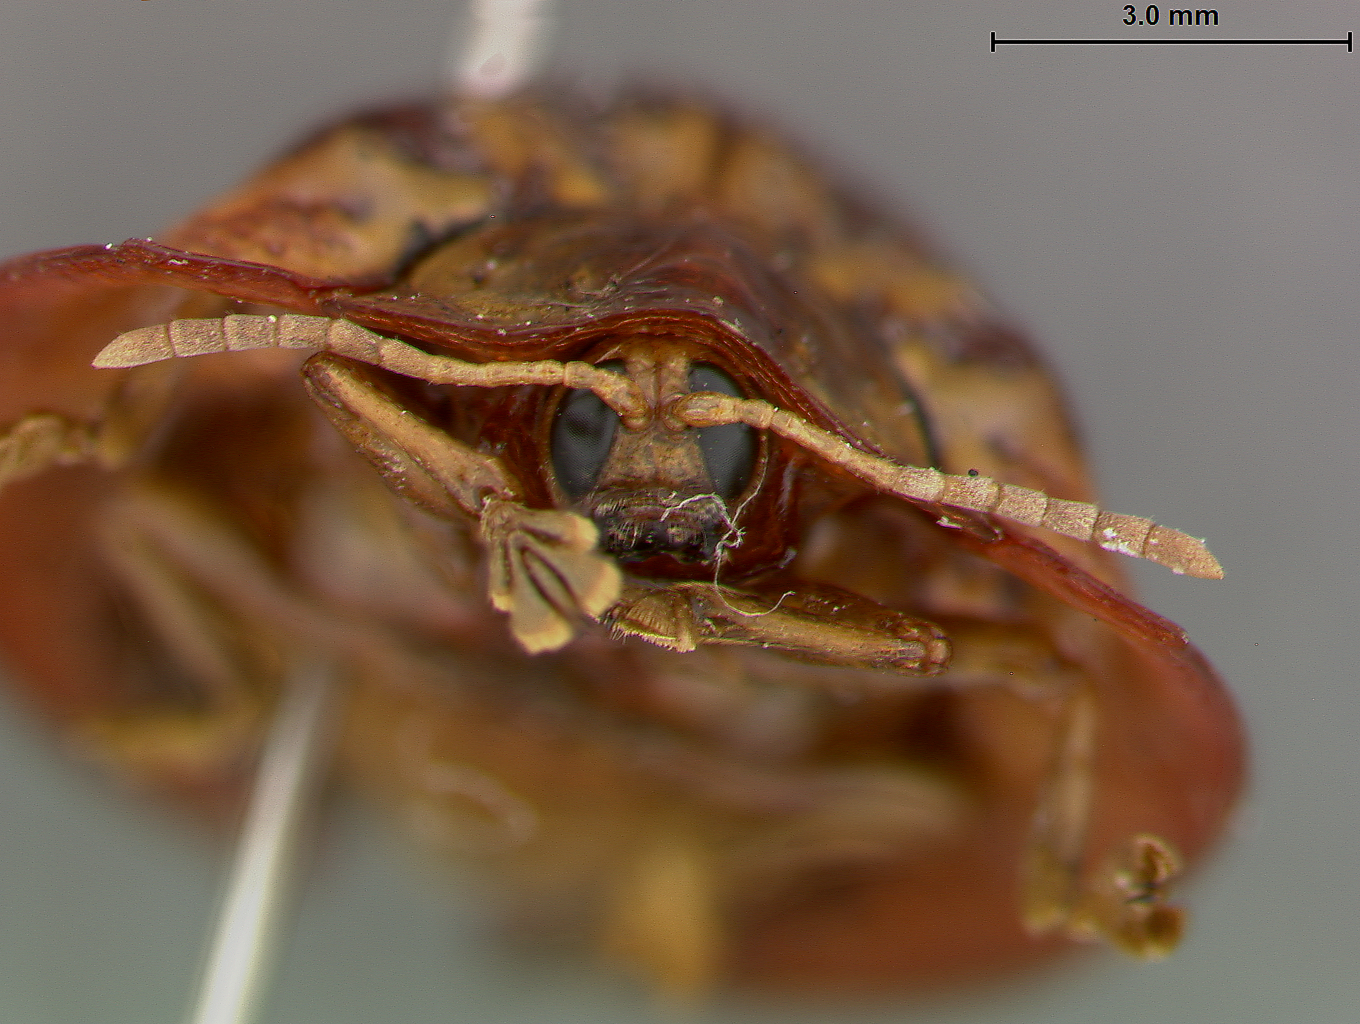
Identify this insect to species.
Psalidonota dentata
